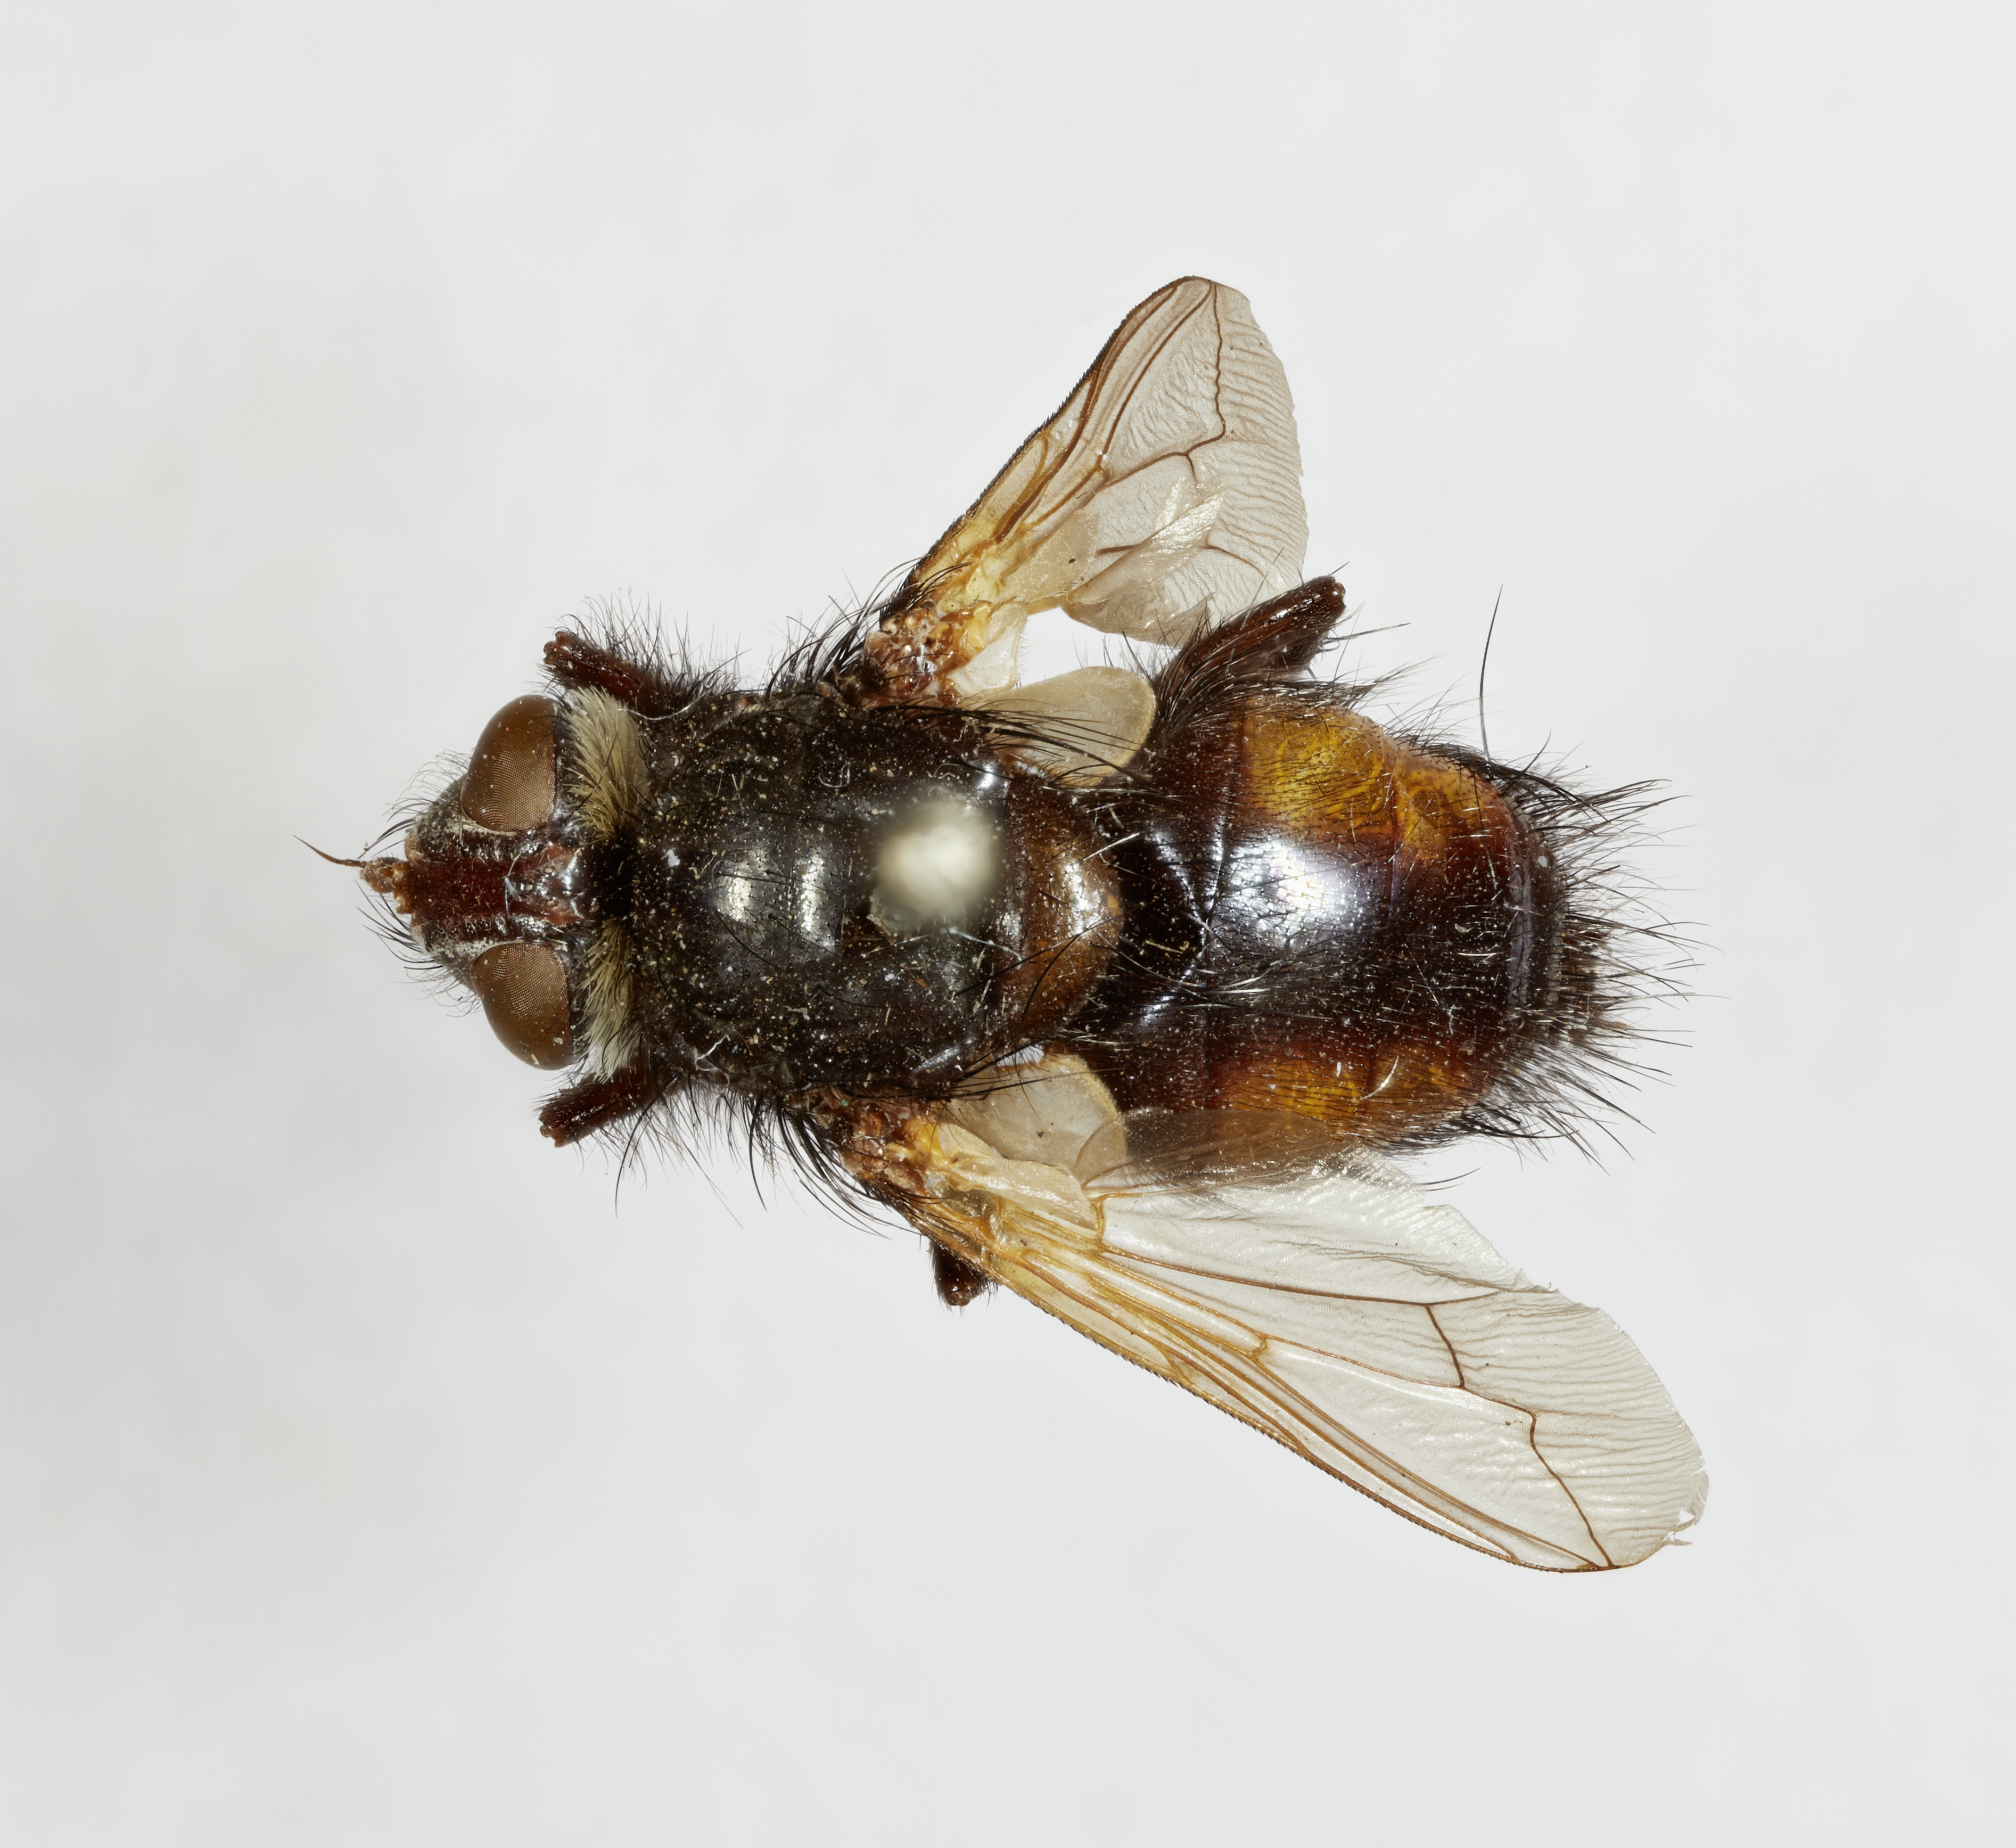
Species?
Fabriciodes montana
